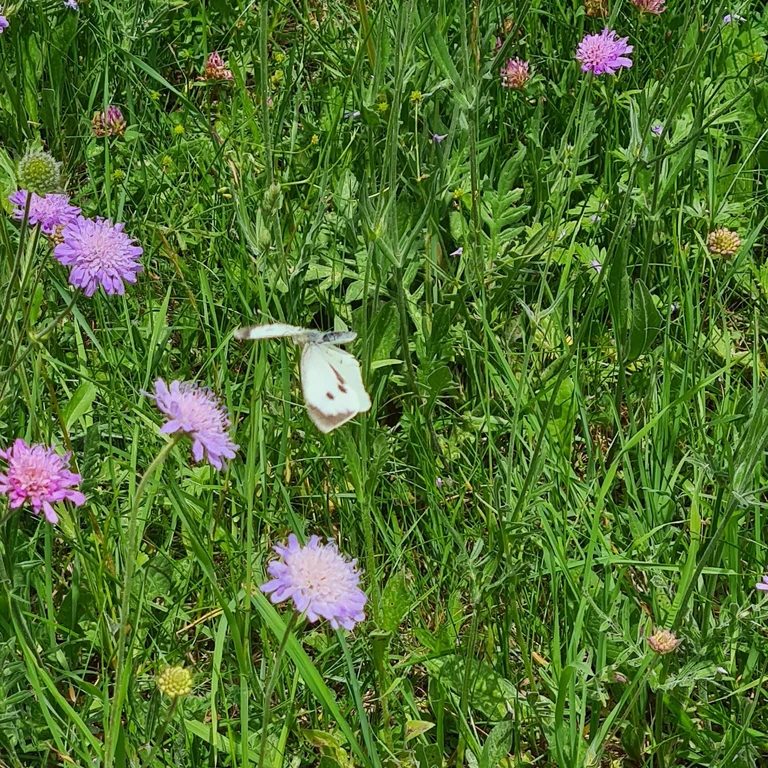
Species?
Pieris brassicae
